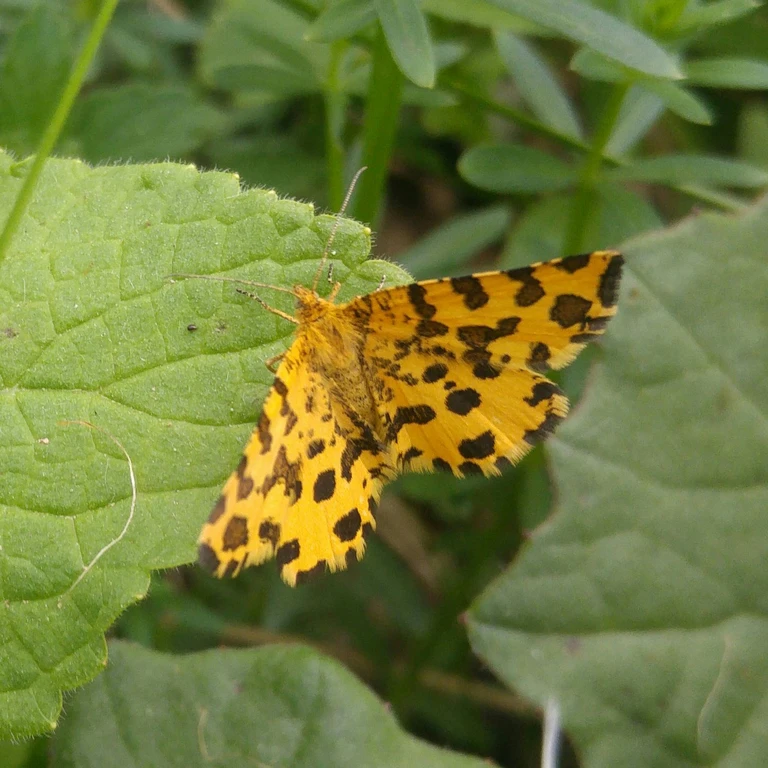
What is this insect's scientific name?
Pseudopanthera macularia
